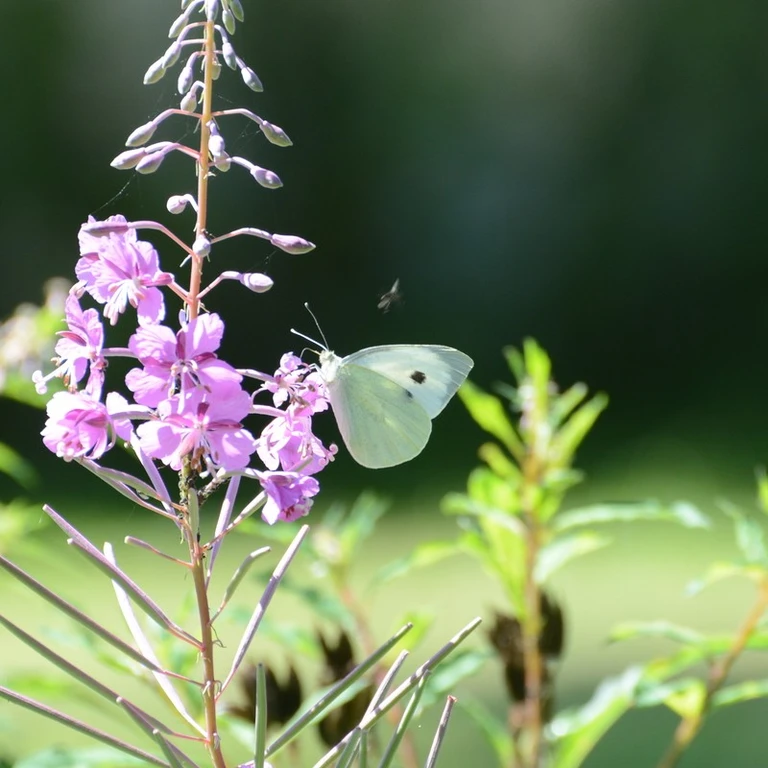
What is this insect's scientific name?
Pieris brassicae
